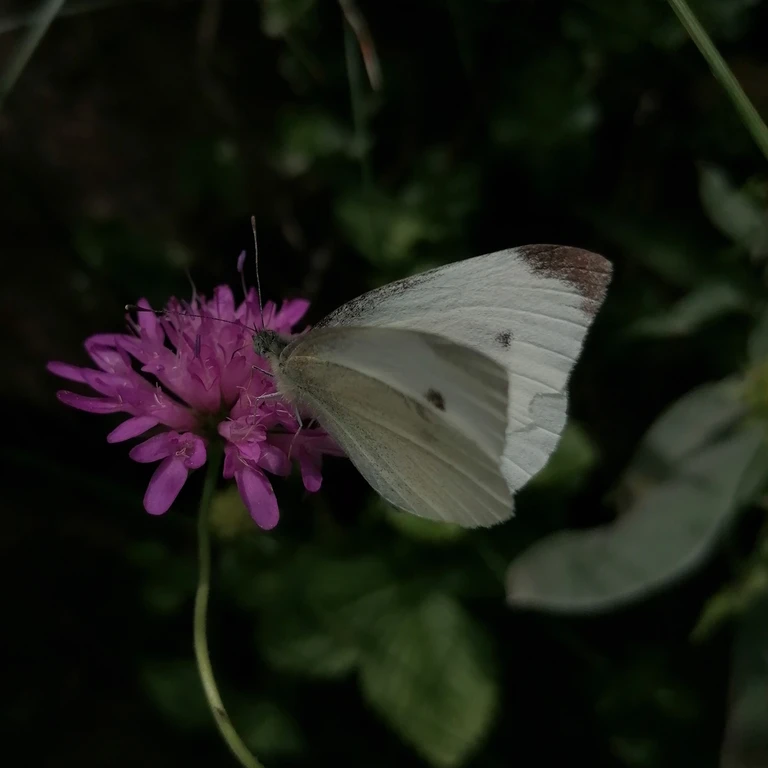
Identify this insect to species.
Pieris rapae
